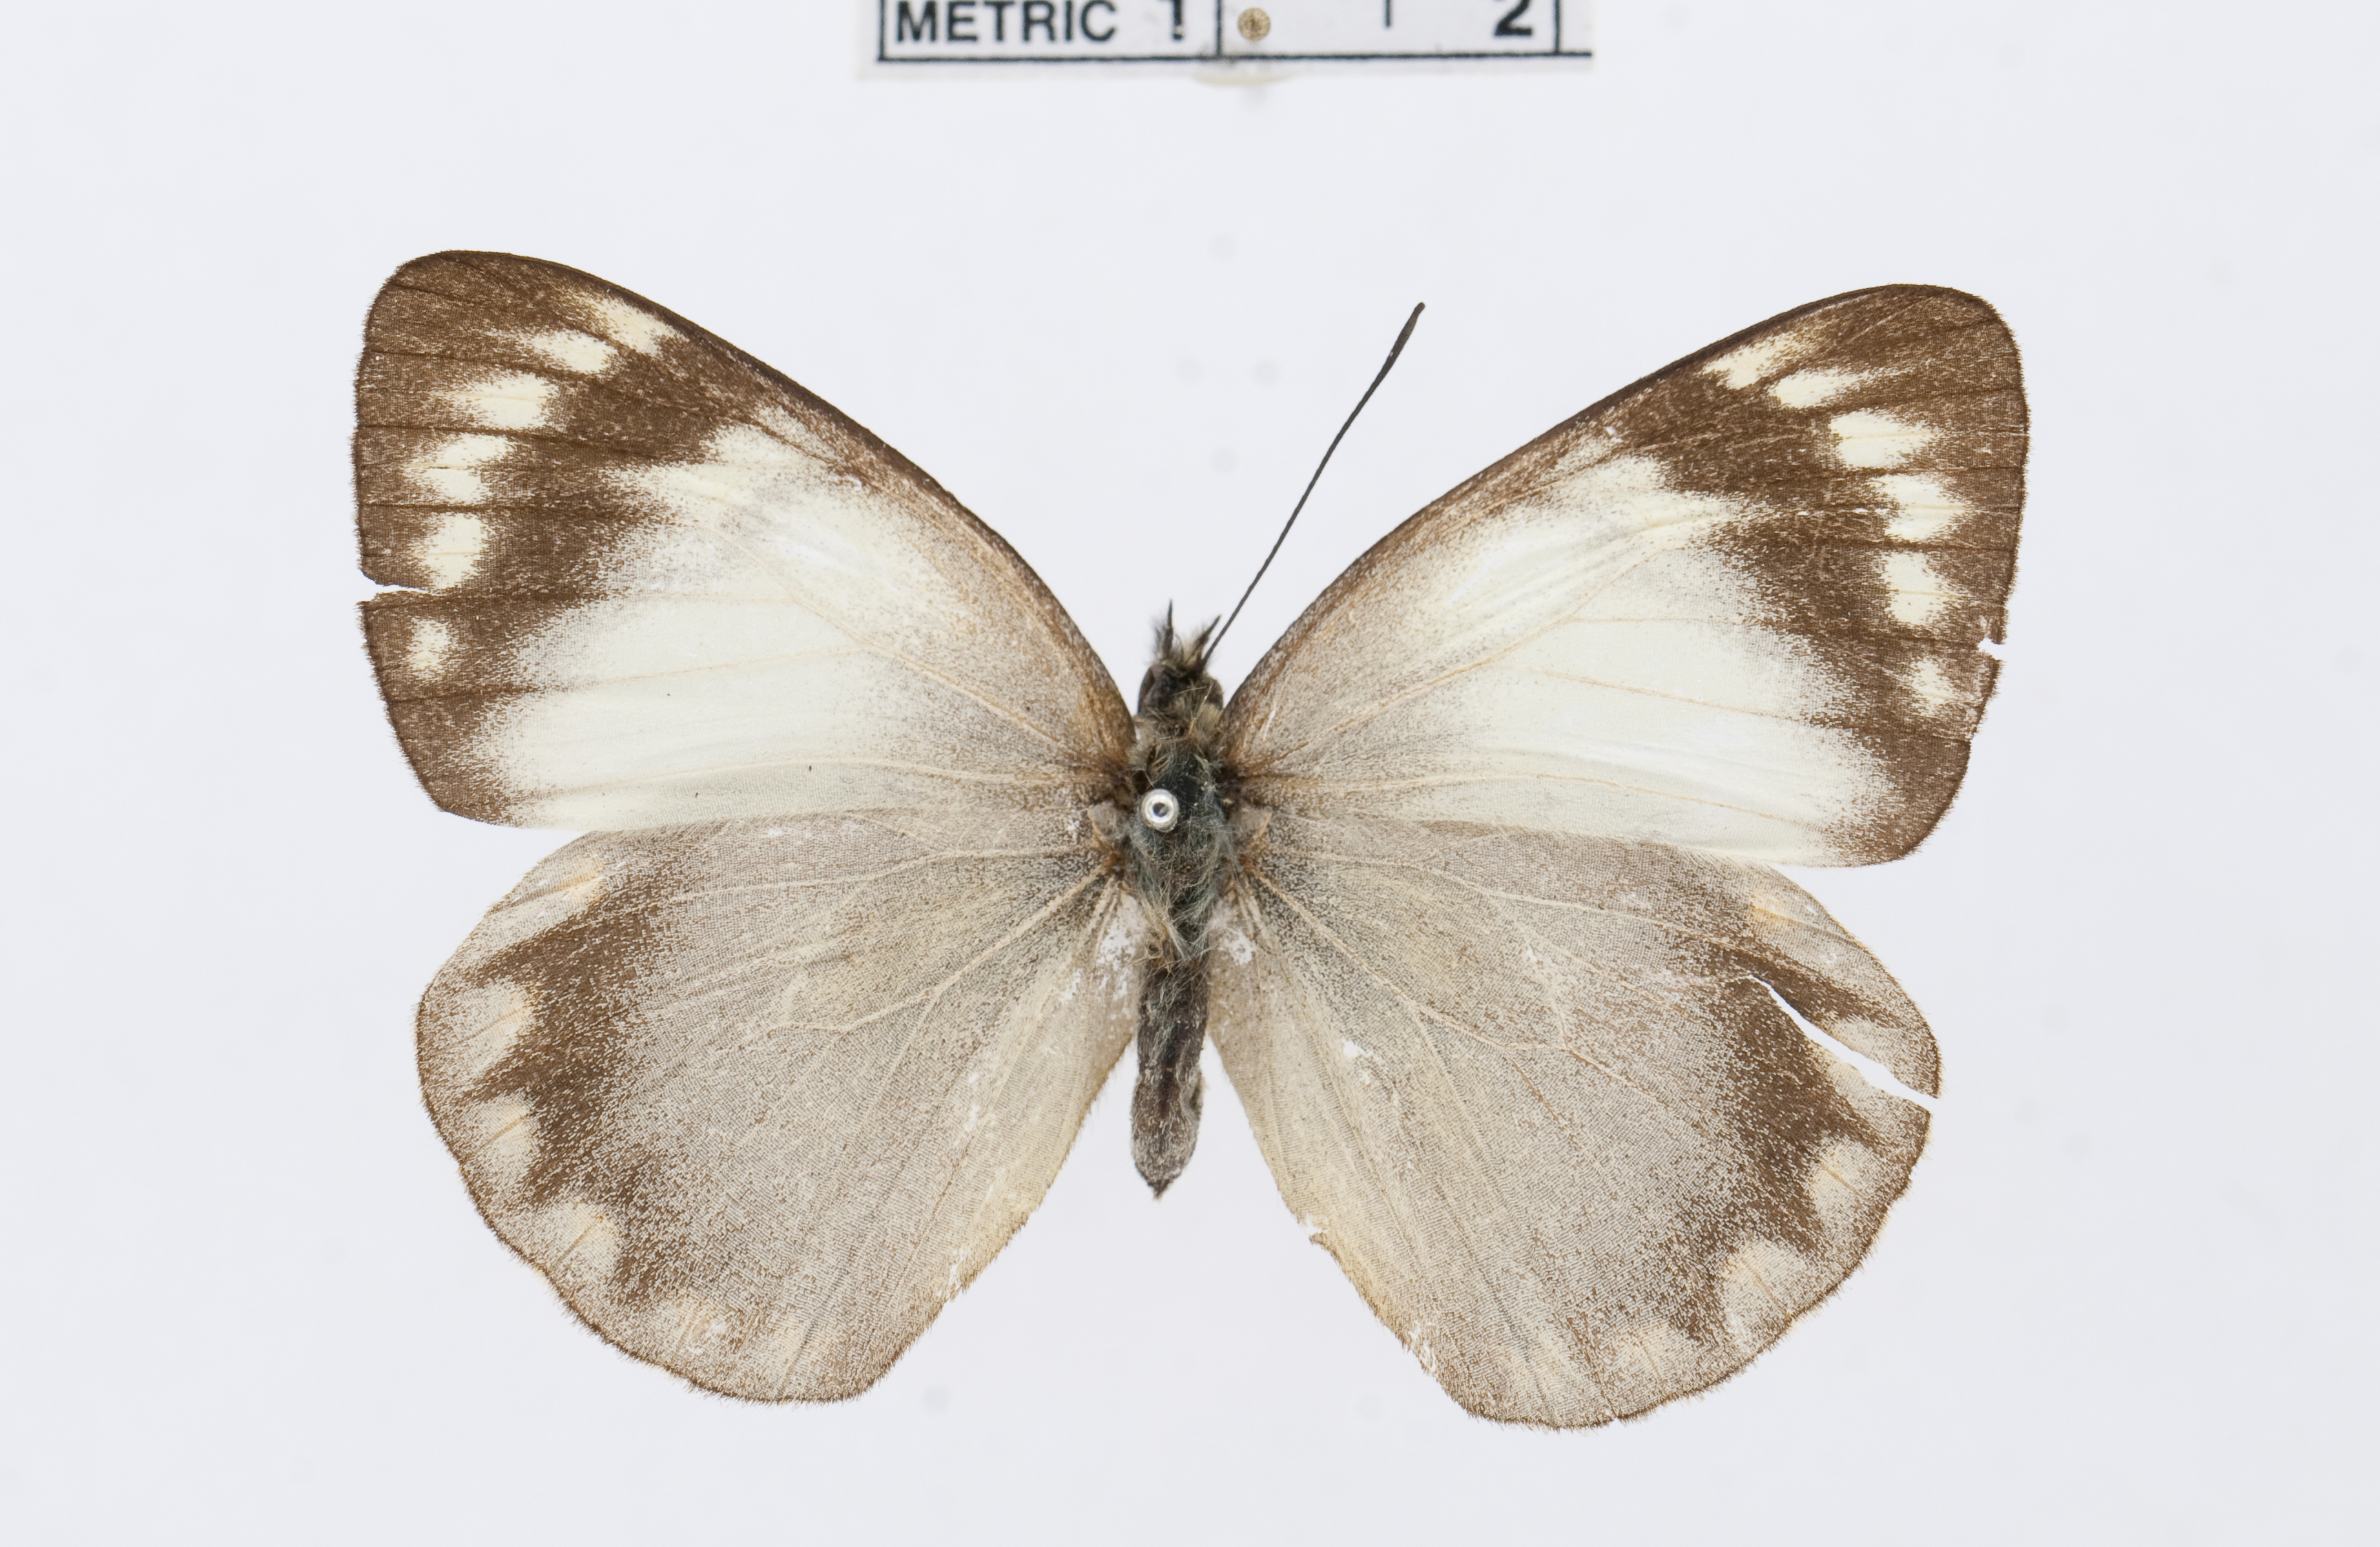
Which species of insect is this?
Delias manuselensis
